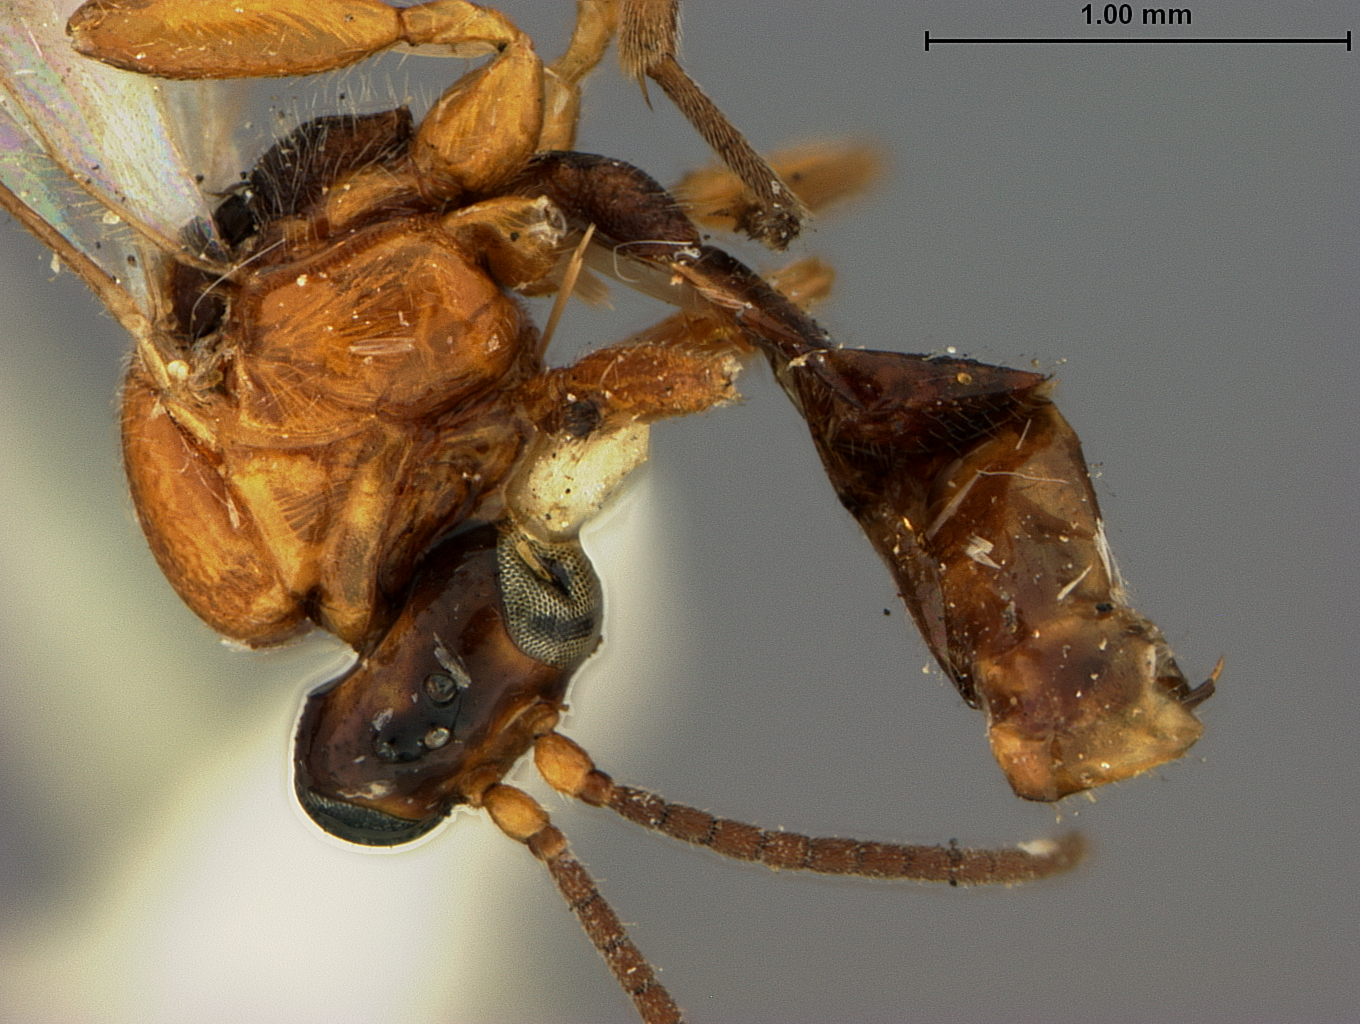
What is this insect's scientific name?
Aphidius bicolor
